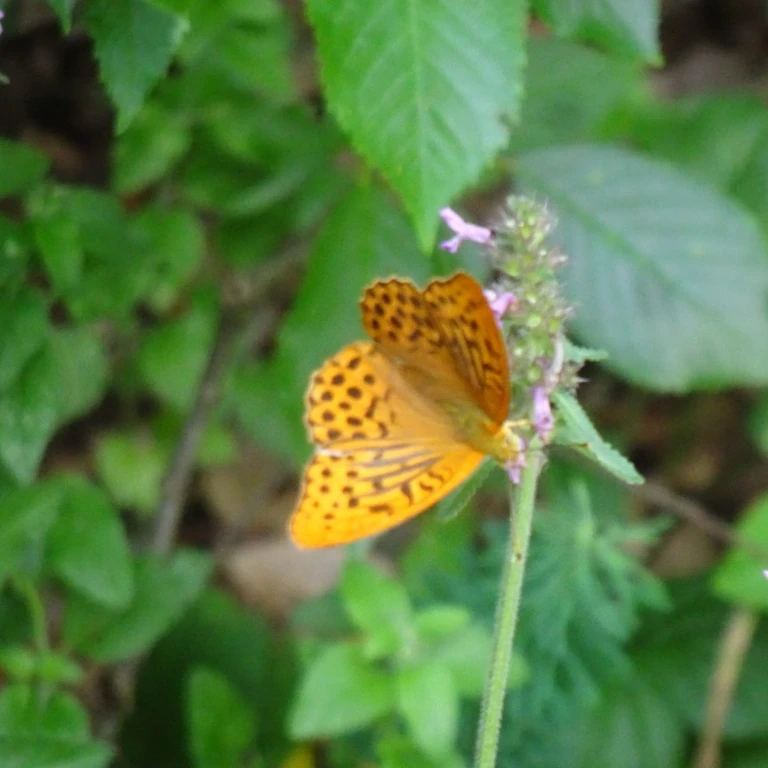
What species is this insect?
Argynnis paphia
